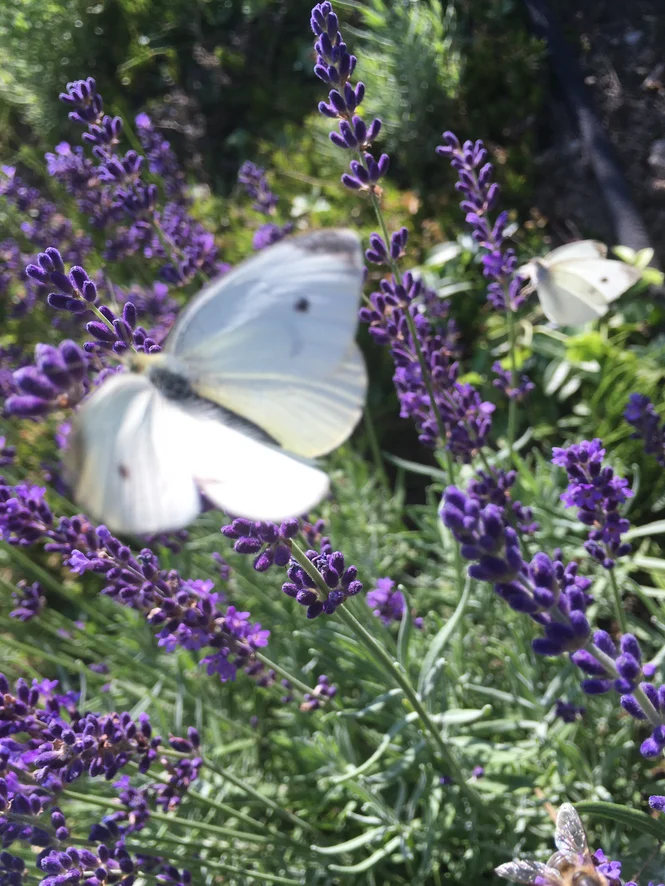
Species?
Pieris rapae
